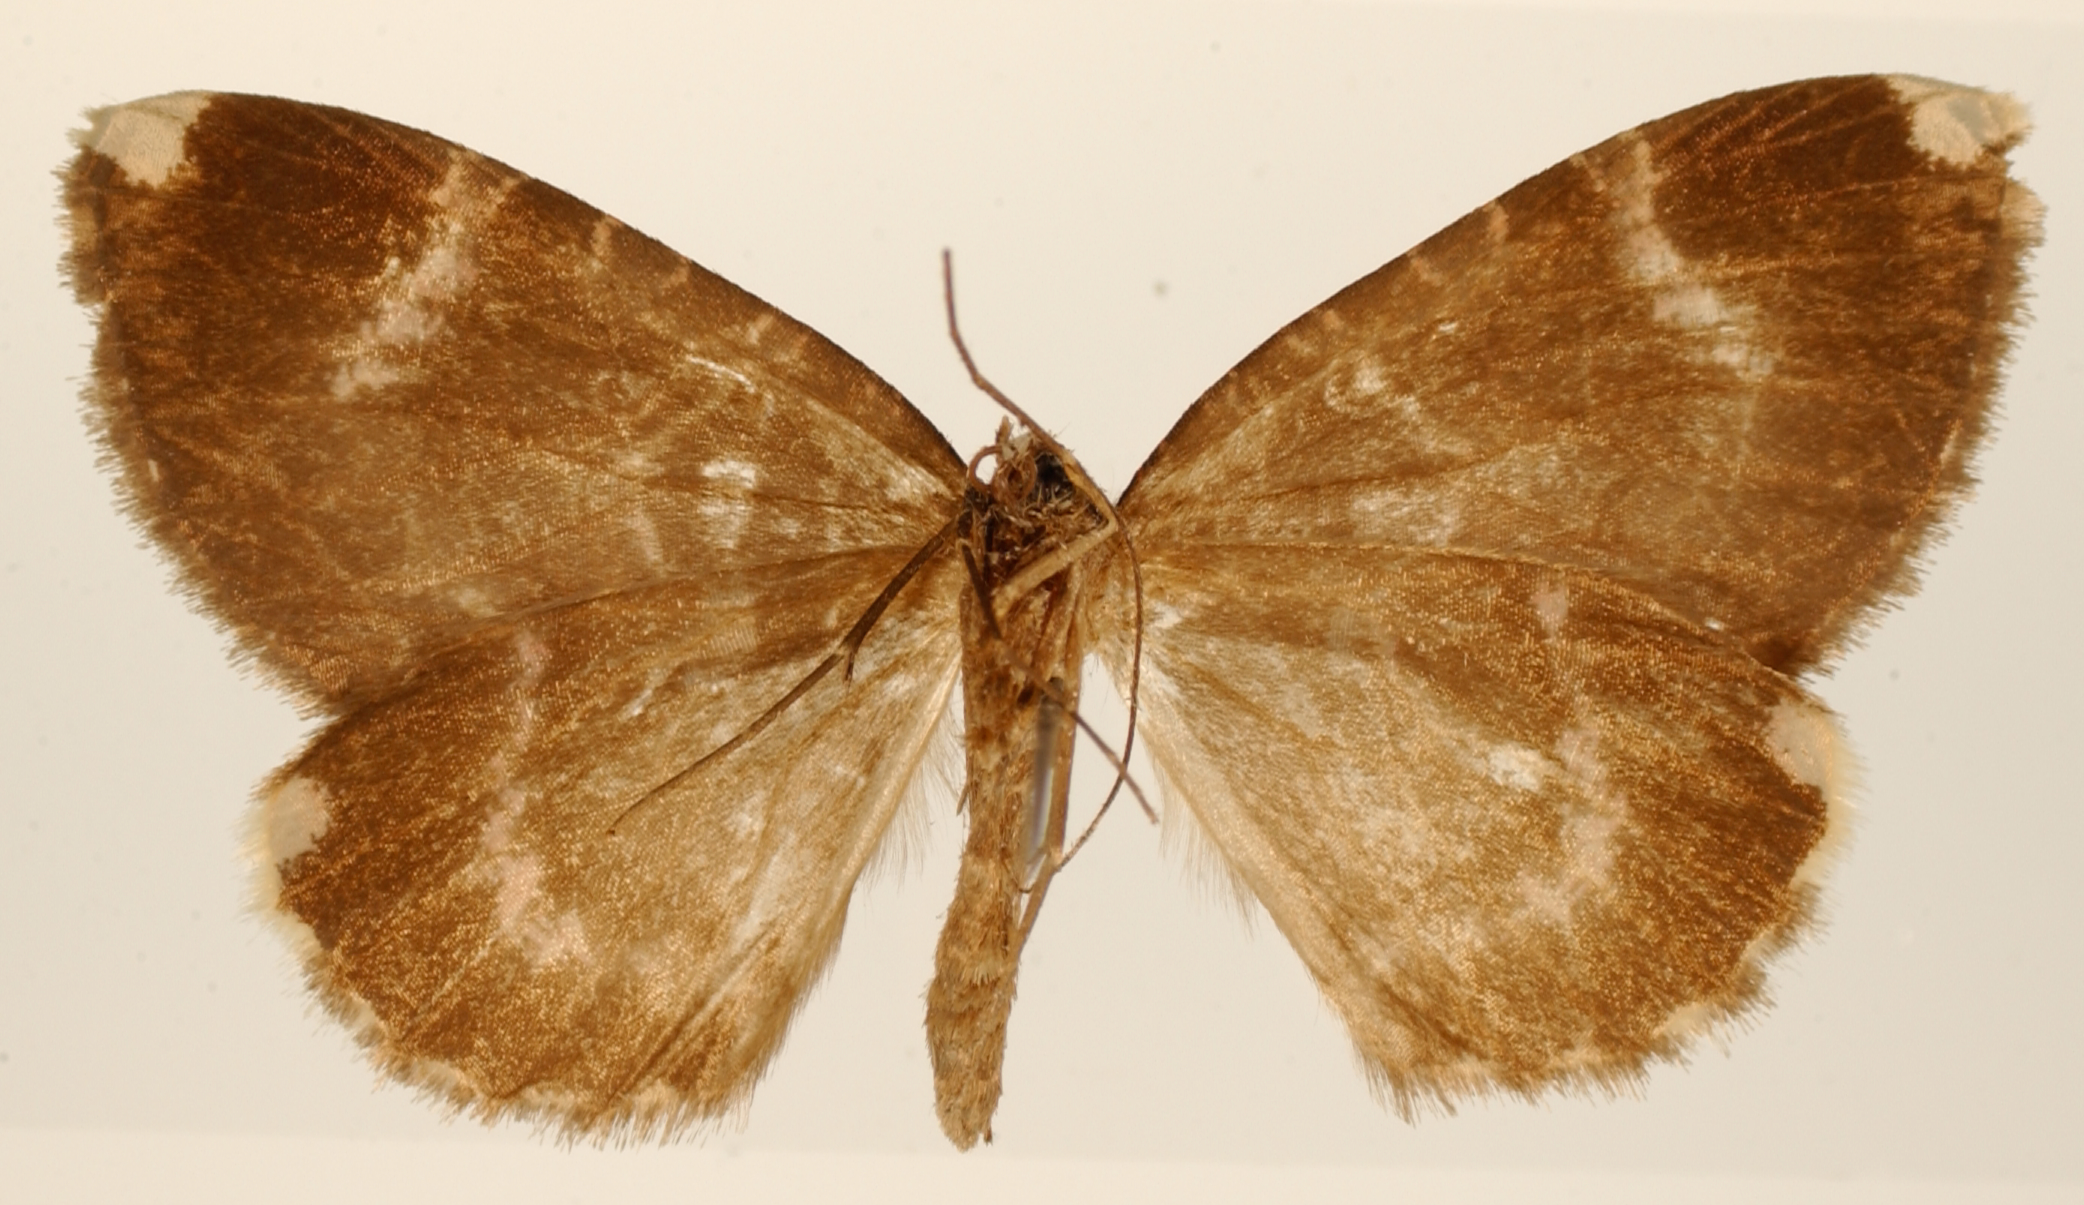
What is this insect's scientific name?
Erebochlora regularis
